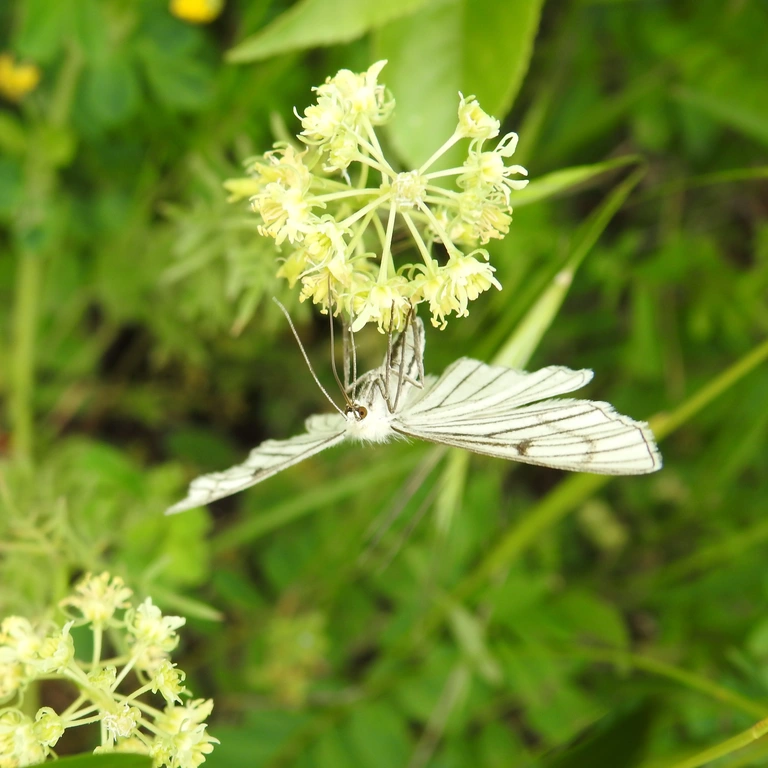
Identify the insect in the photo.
Siona lineata
